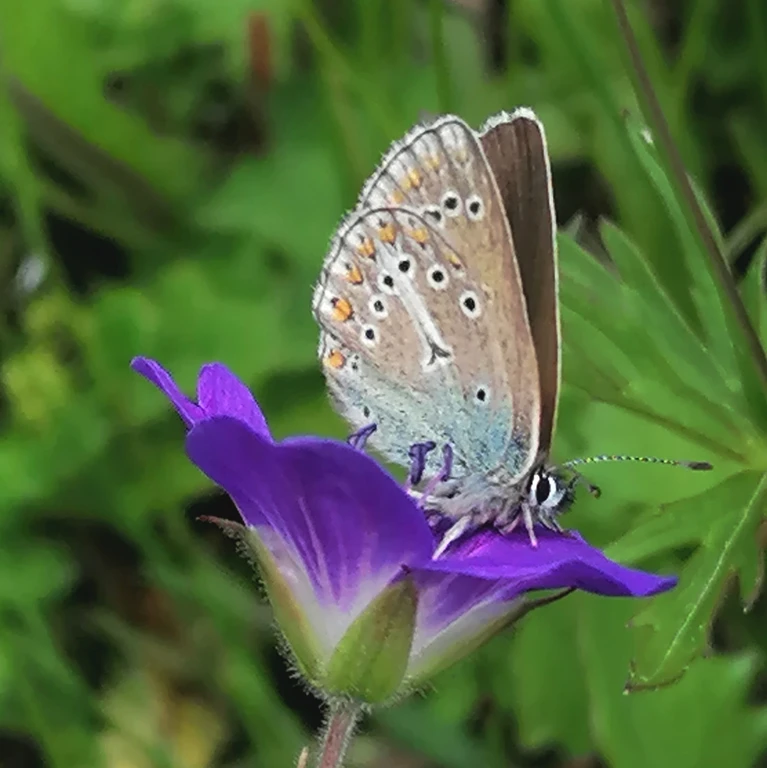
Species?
Eumedonia eumedon
